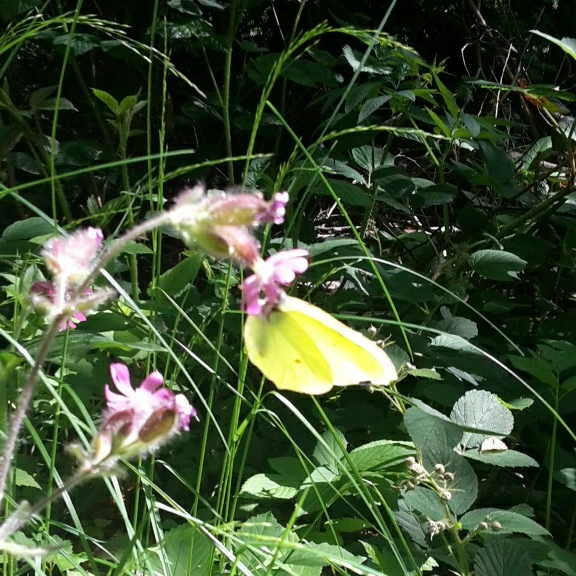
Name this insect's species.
Gonepteryx rhamni
